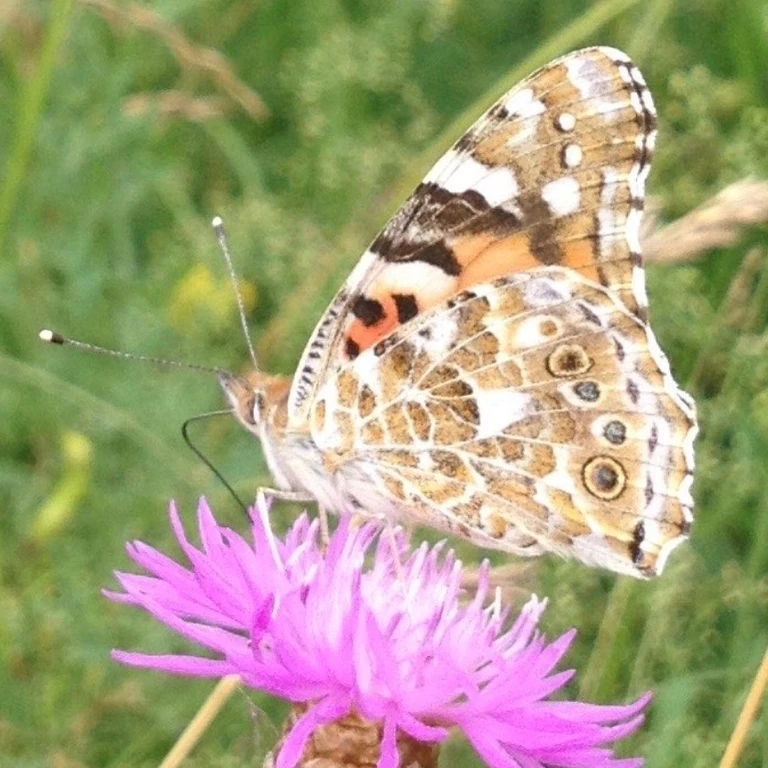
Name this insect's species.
Vanessa cardui
